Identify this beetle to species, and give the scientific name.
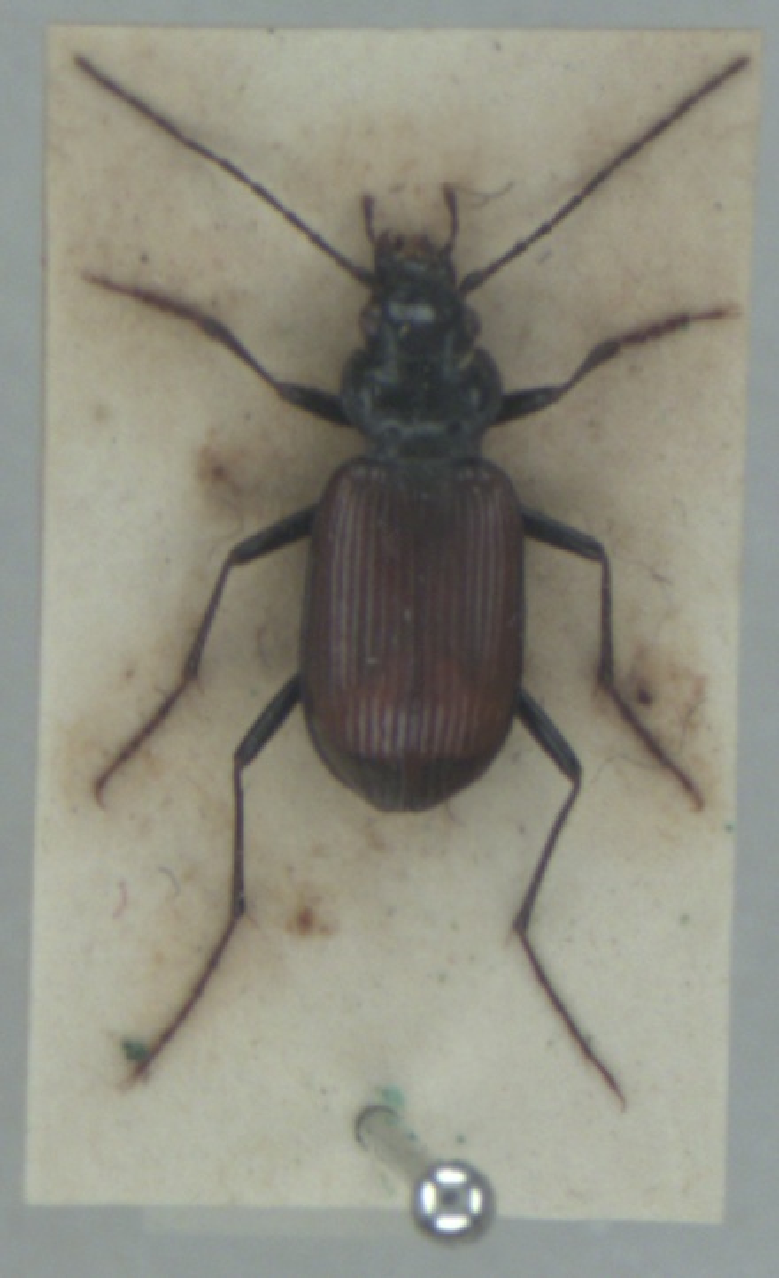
Nebria rufescens
